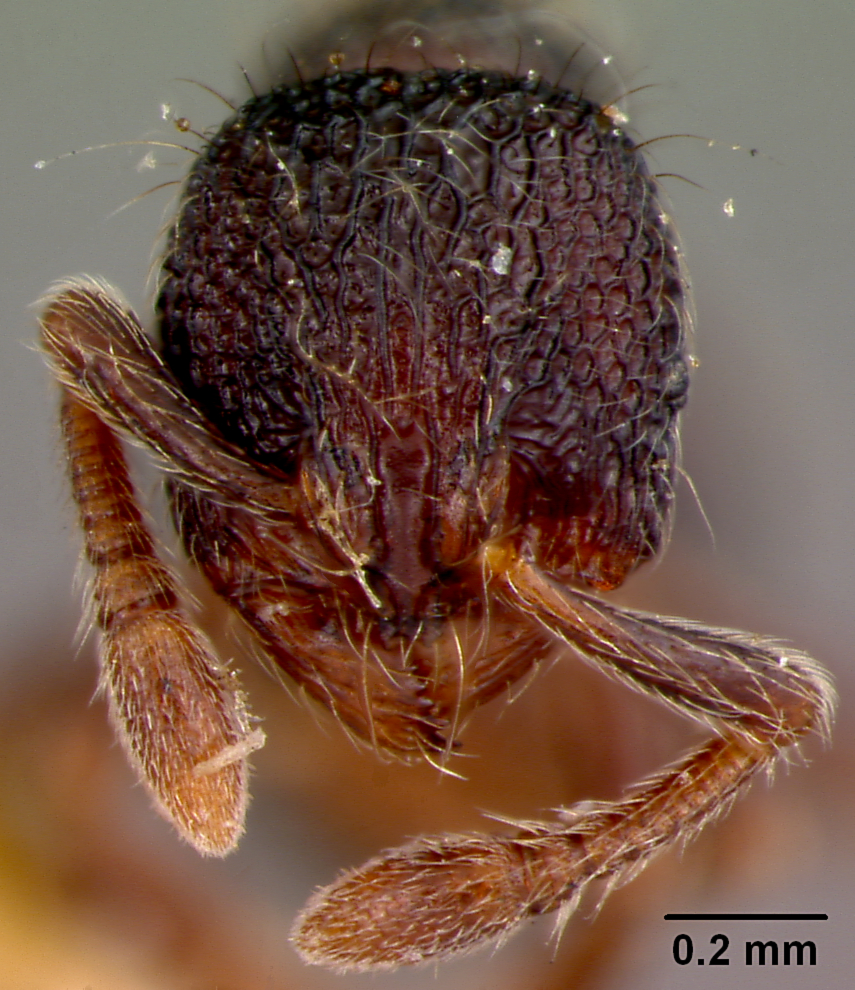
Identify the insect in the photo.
Apsychomyrmex myops
